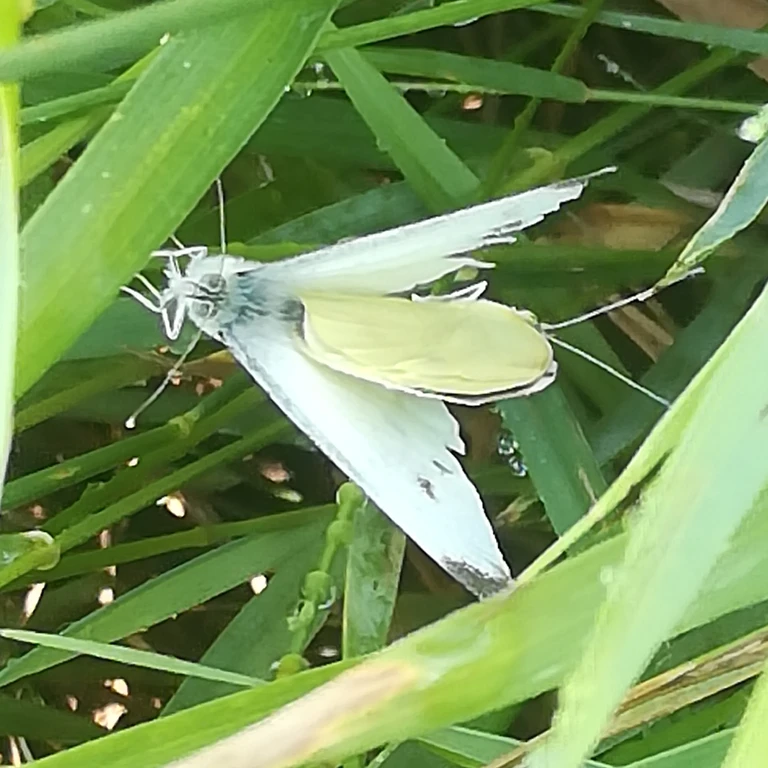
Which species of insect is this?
Pieris rapae
